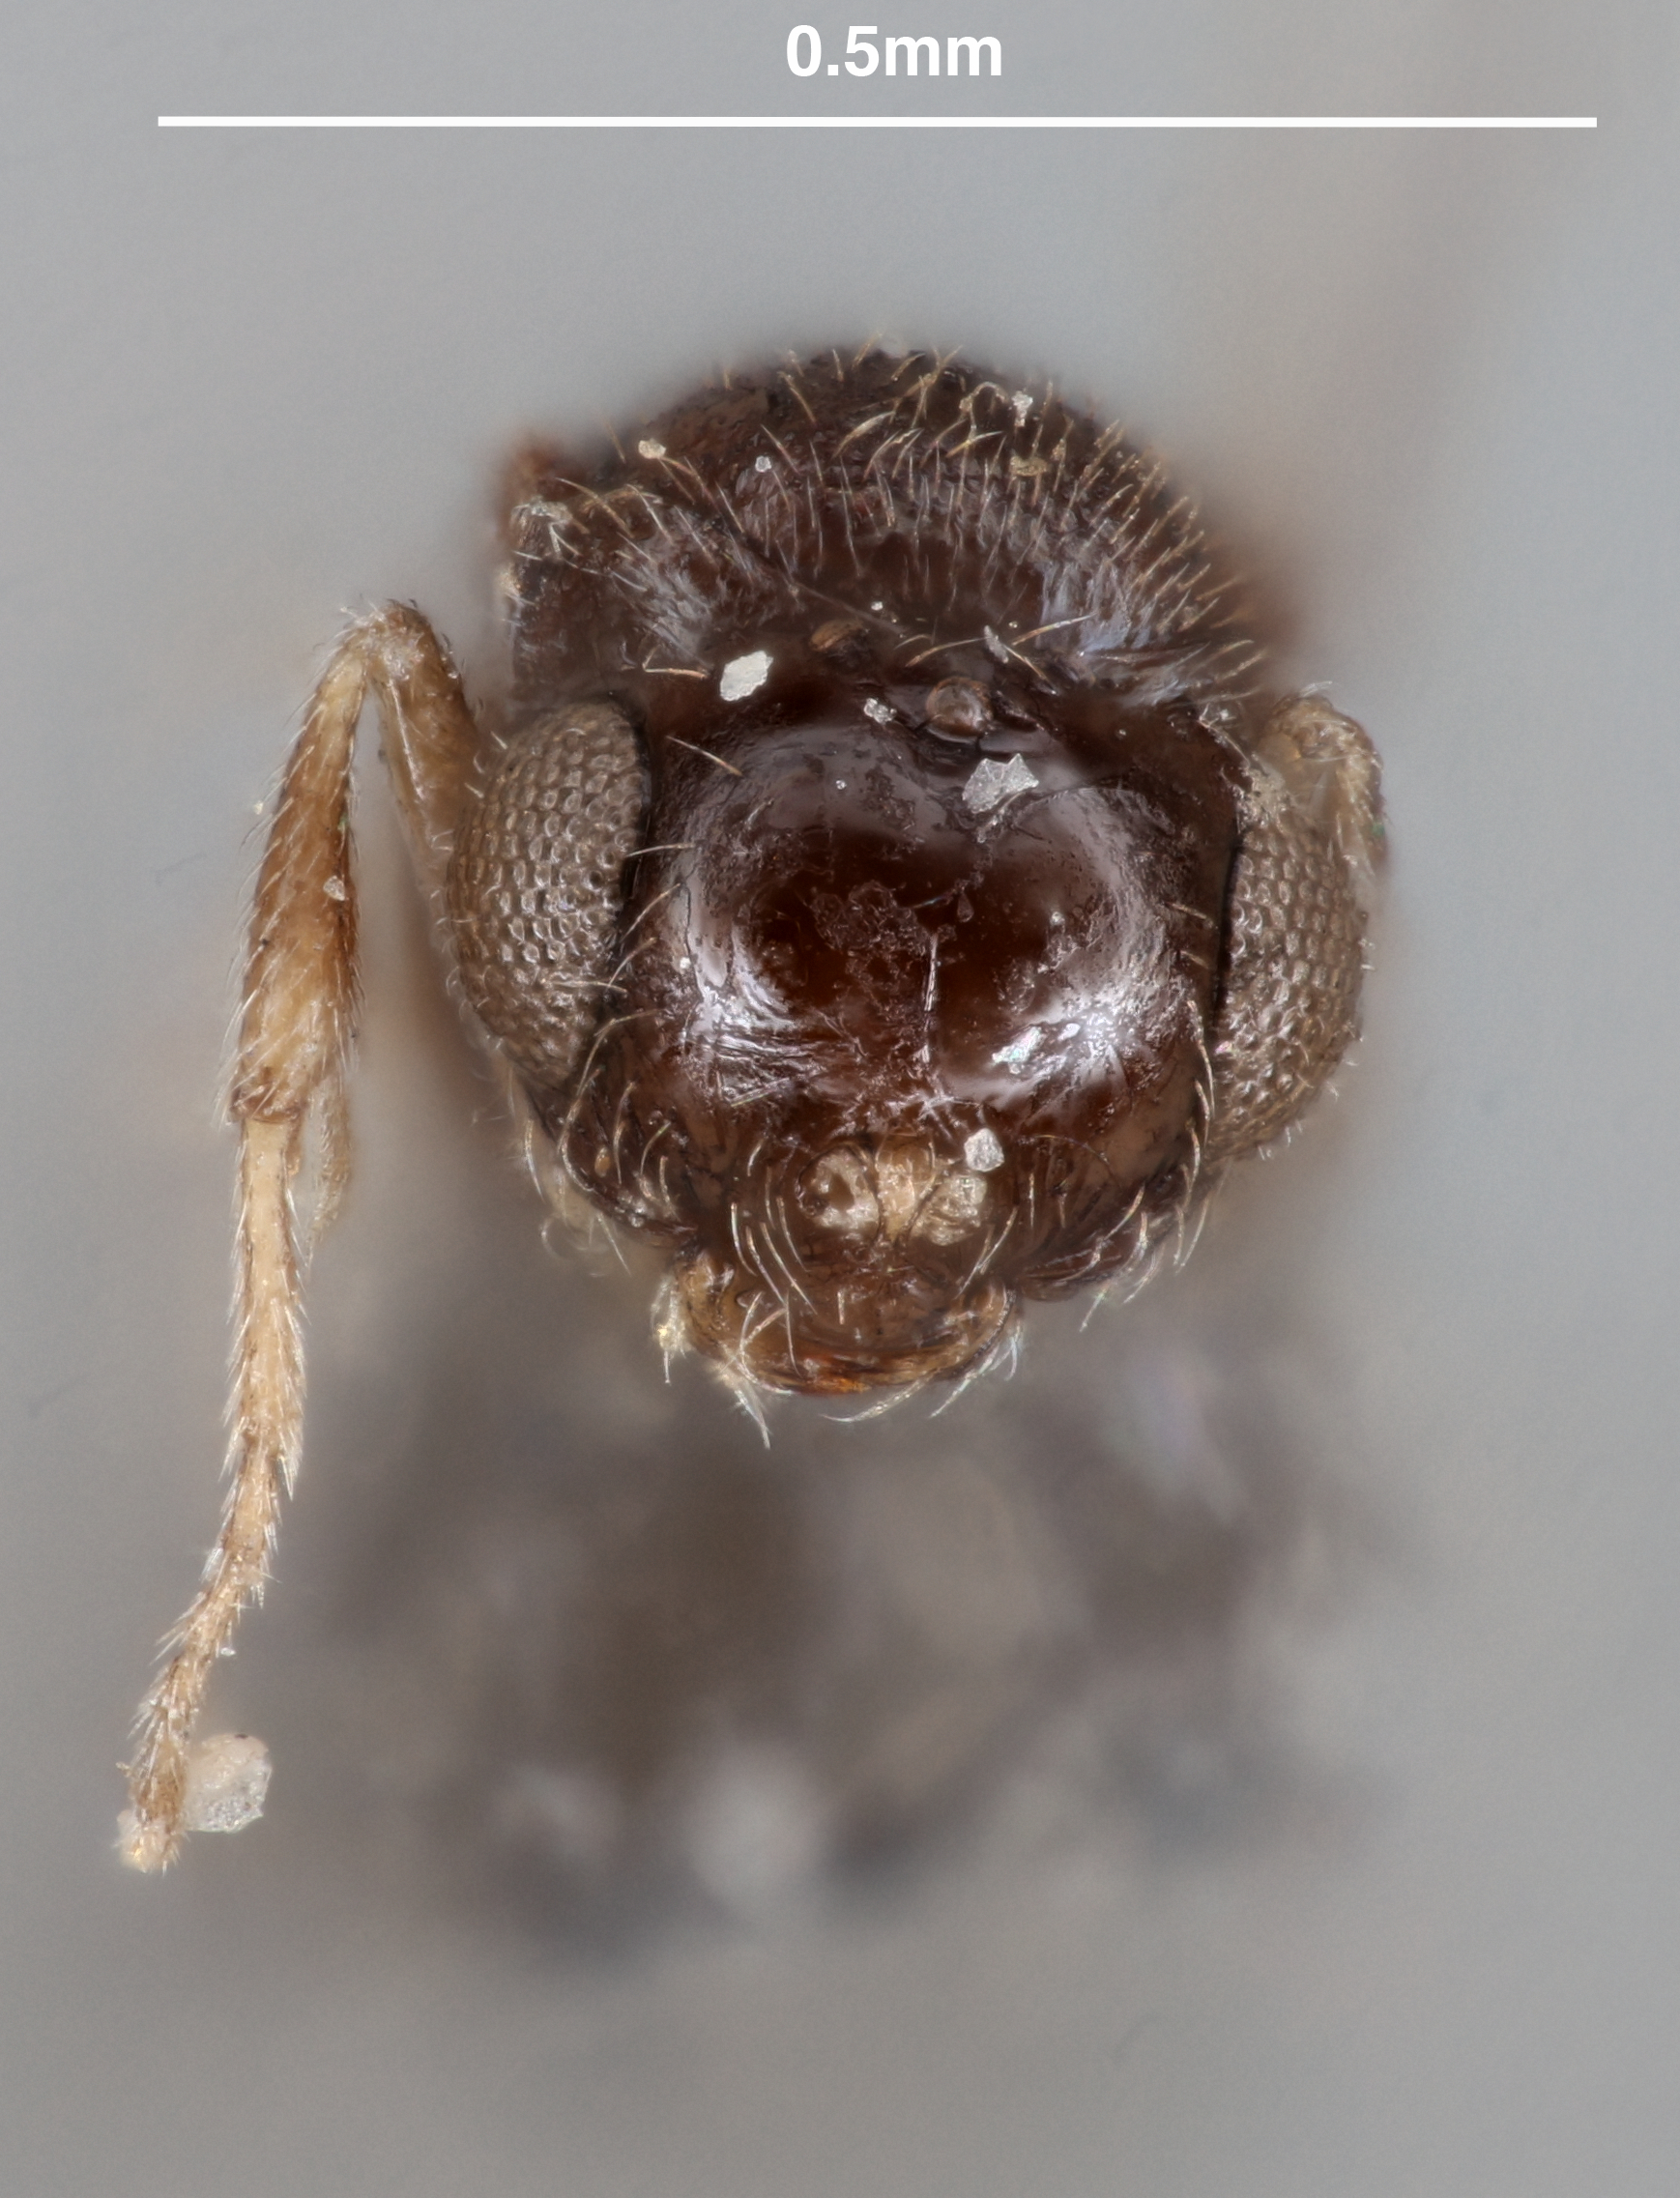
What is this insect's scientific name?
Trisacantha deccana
